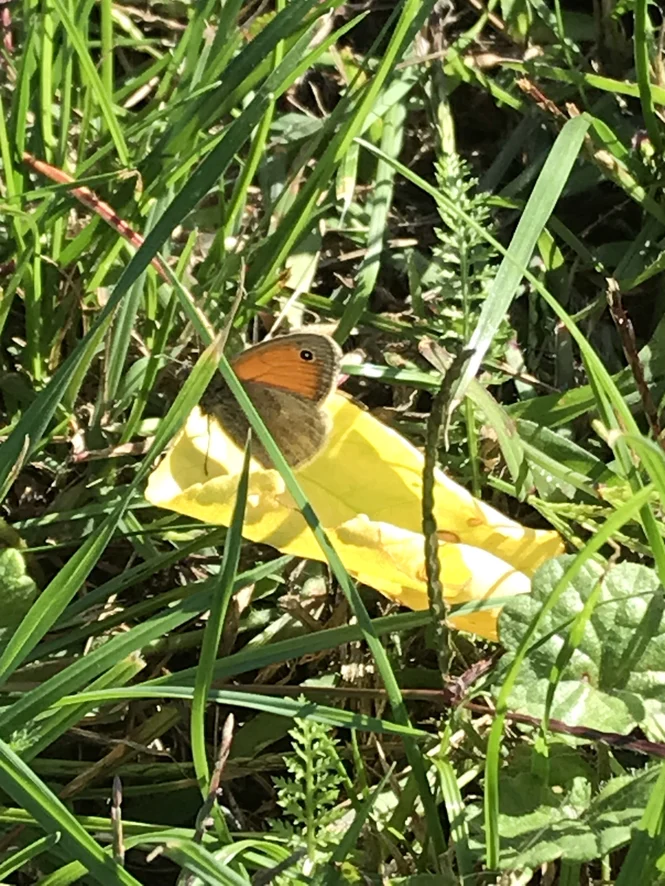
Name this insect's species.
Coenonympha pamphilus
